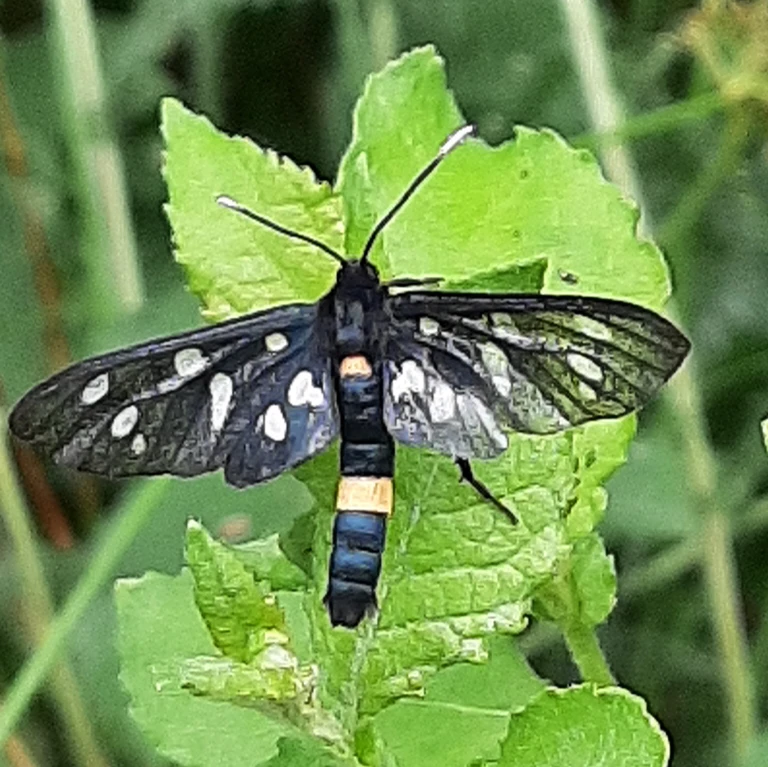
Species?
Amata phegea
